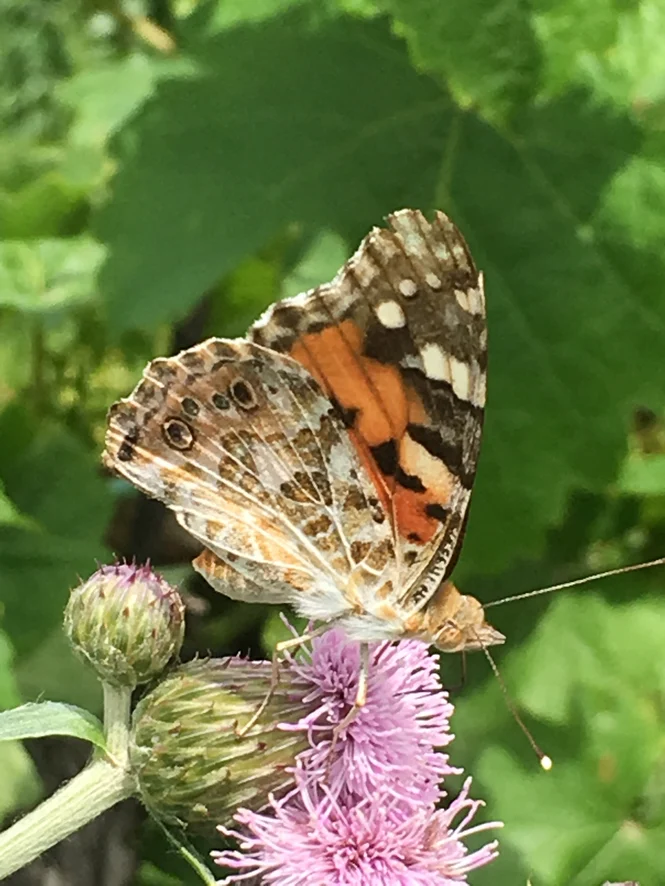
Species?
Vanessa cardui
